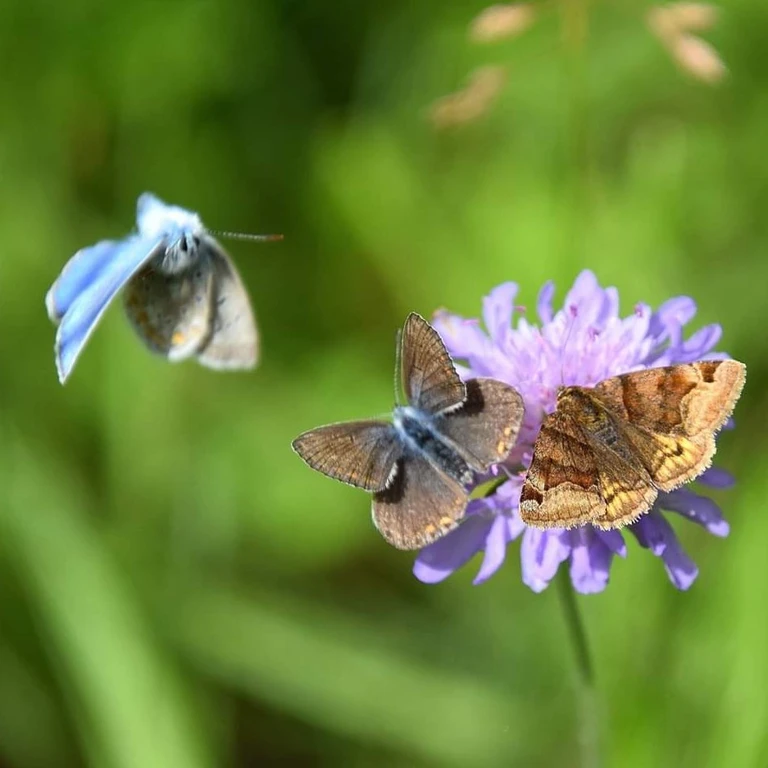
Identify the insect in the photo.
Polyommatus icarus
